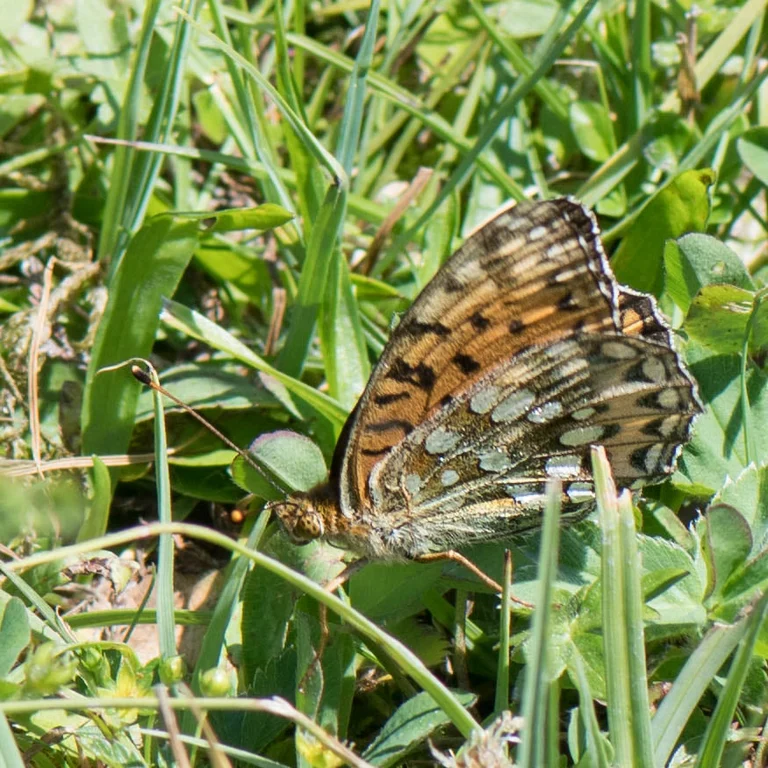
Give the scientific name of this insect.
Speyeria aglaja
